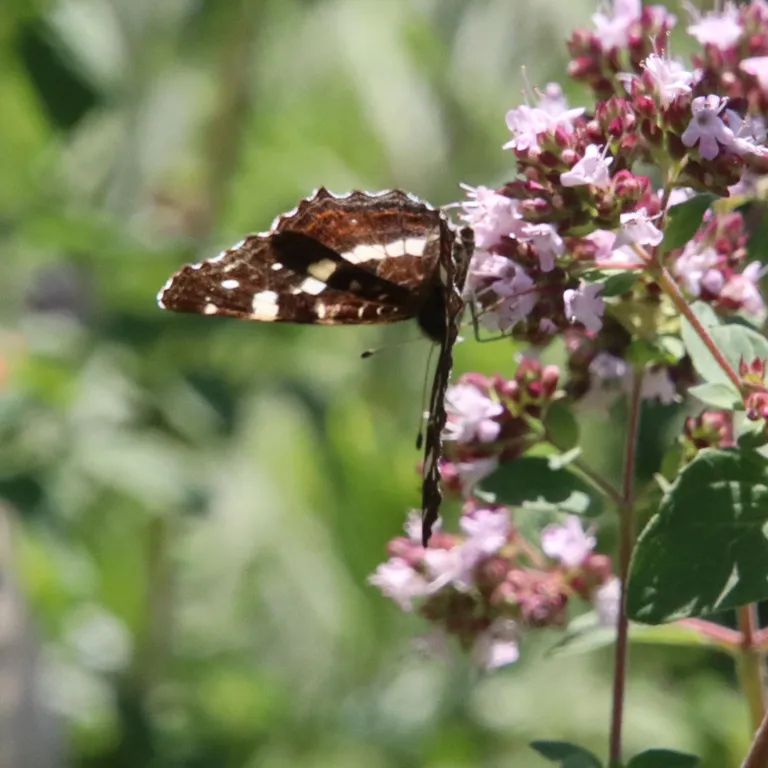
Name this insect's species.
Araschnia levana
